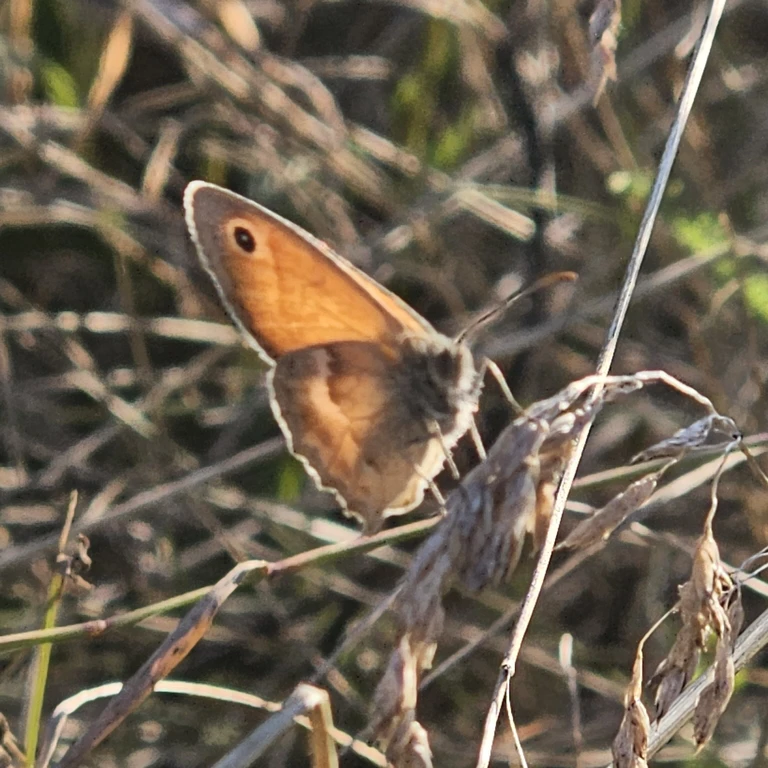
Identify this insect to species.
Coenonympha pamphilus
